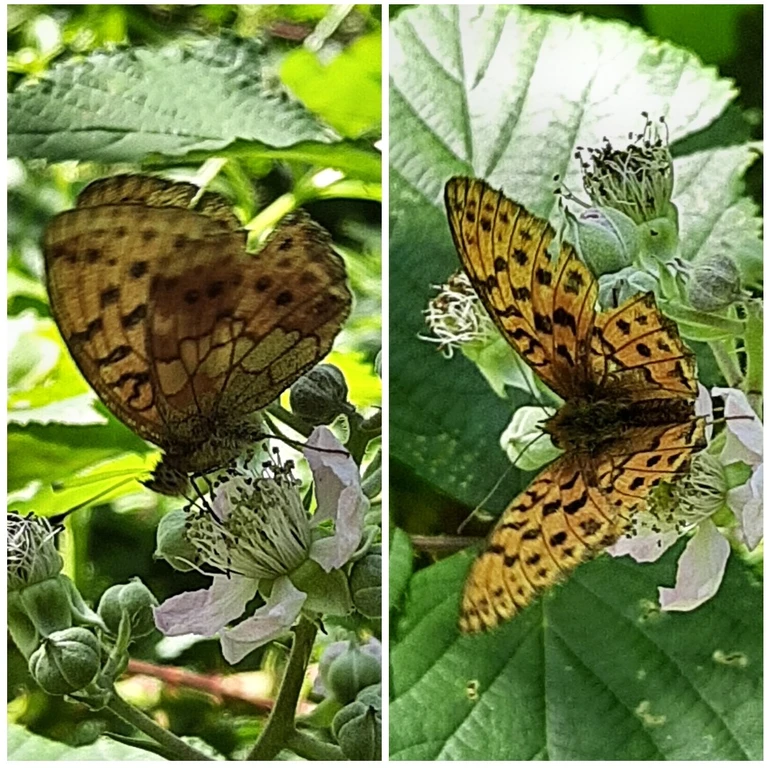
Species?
Brenthis daphne
